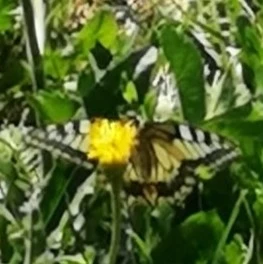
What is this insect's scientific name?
Papilio machaon
